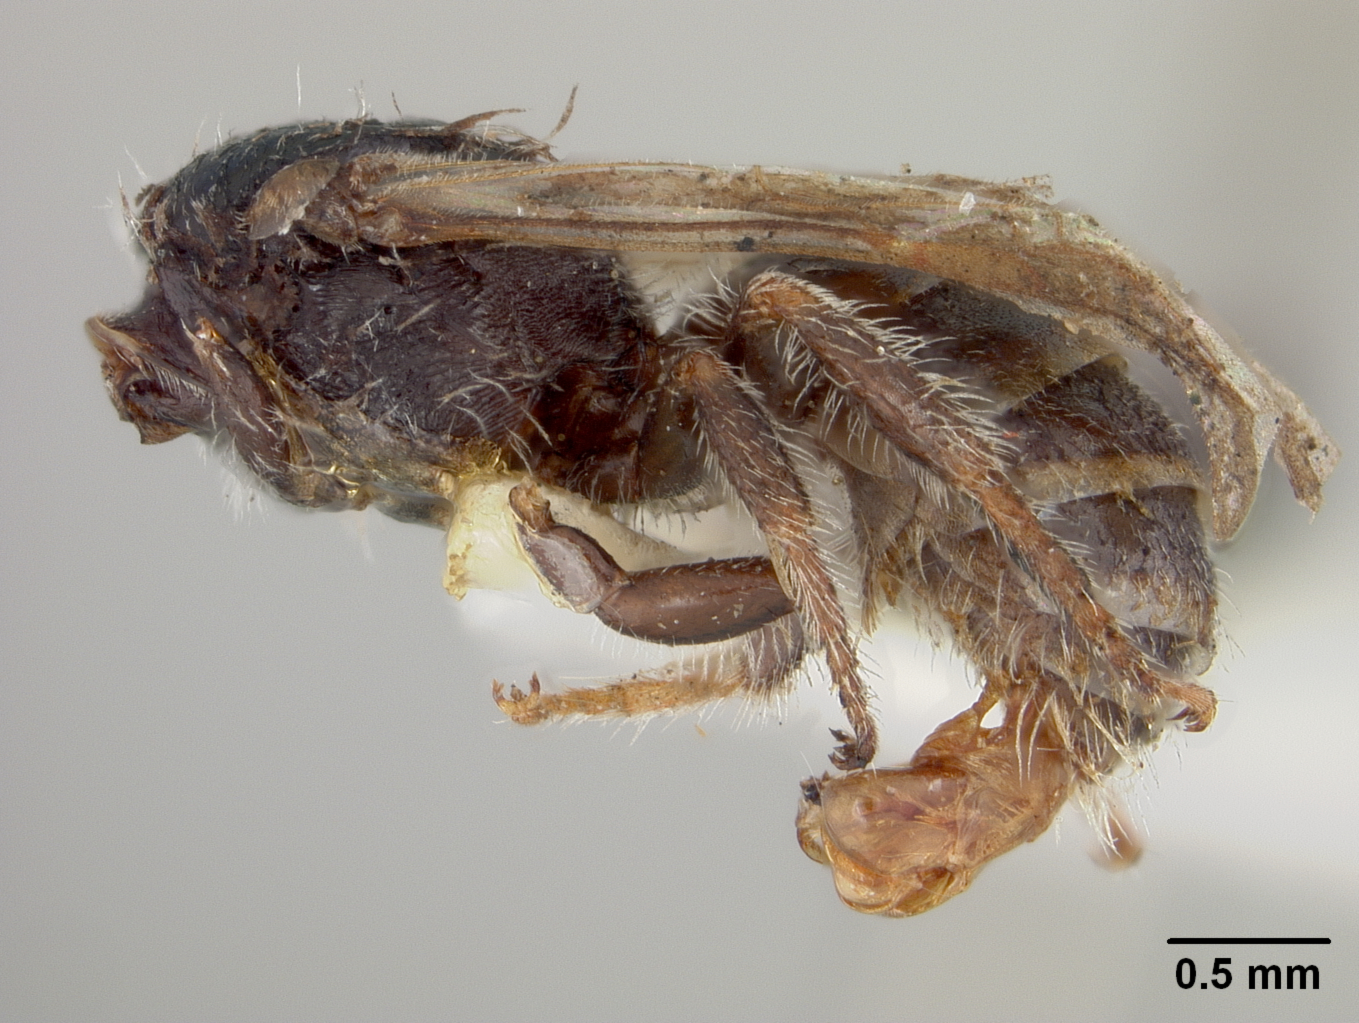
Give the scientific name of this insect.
Halictus haematostoma
